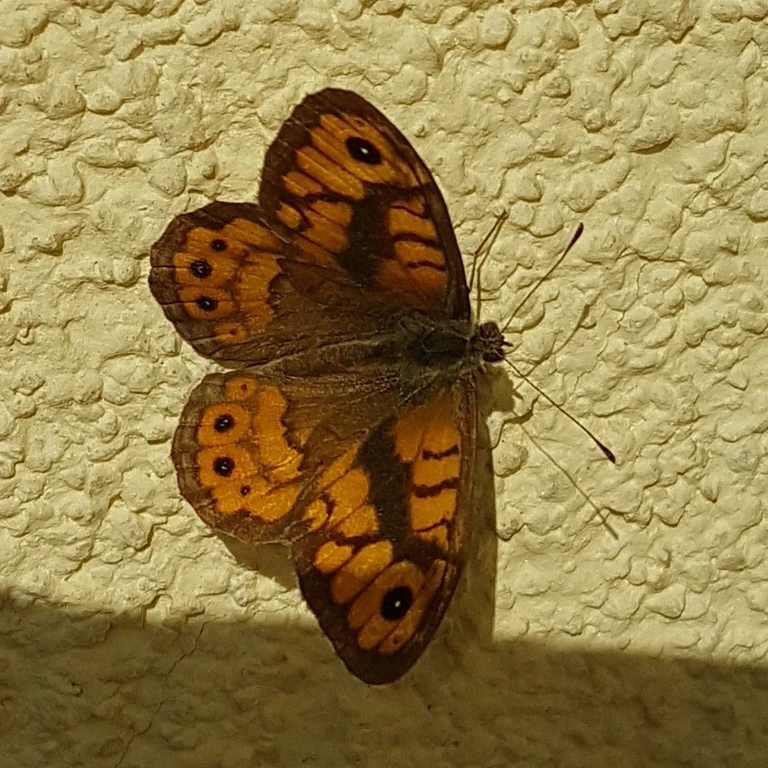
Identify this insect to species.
Lasiommata megera (also Pararge megera)
